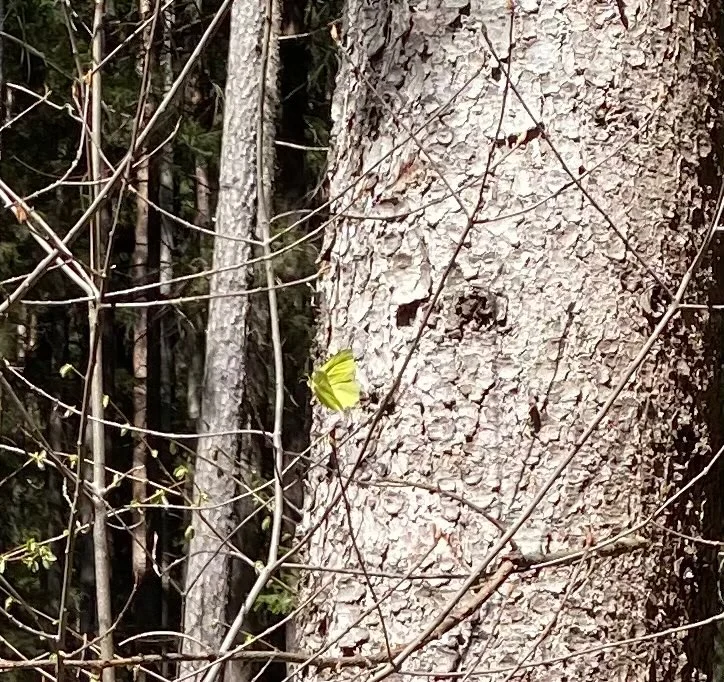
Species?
Gonepteryx rhamni
